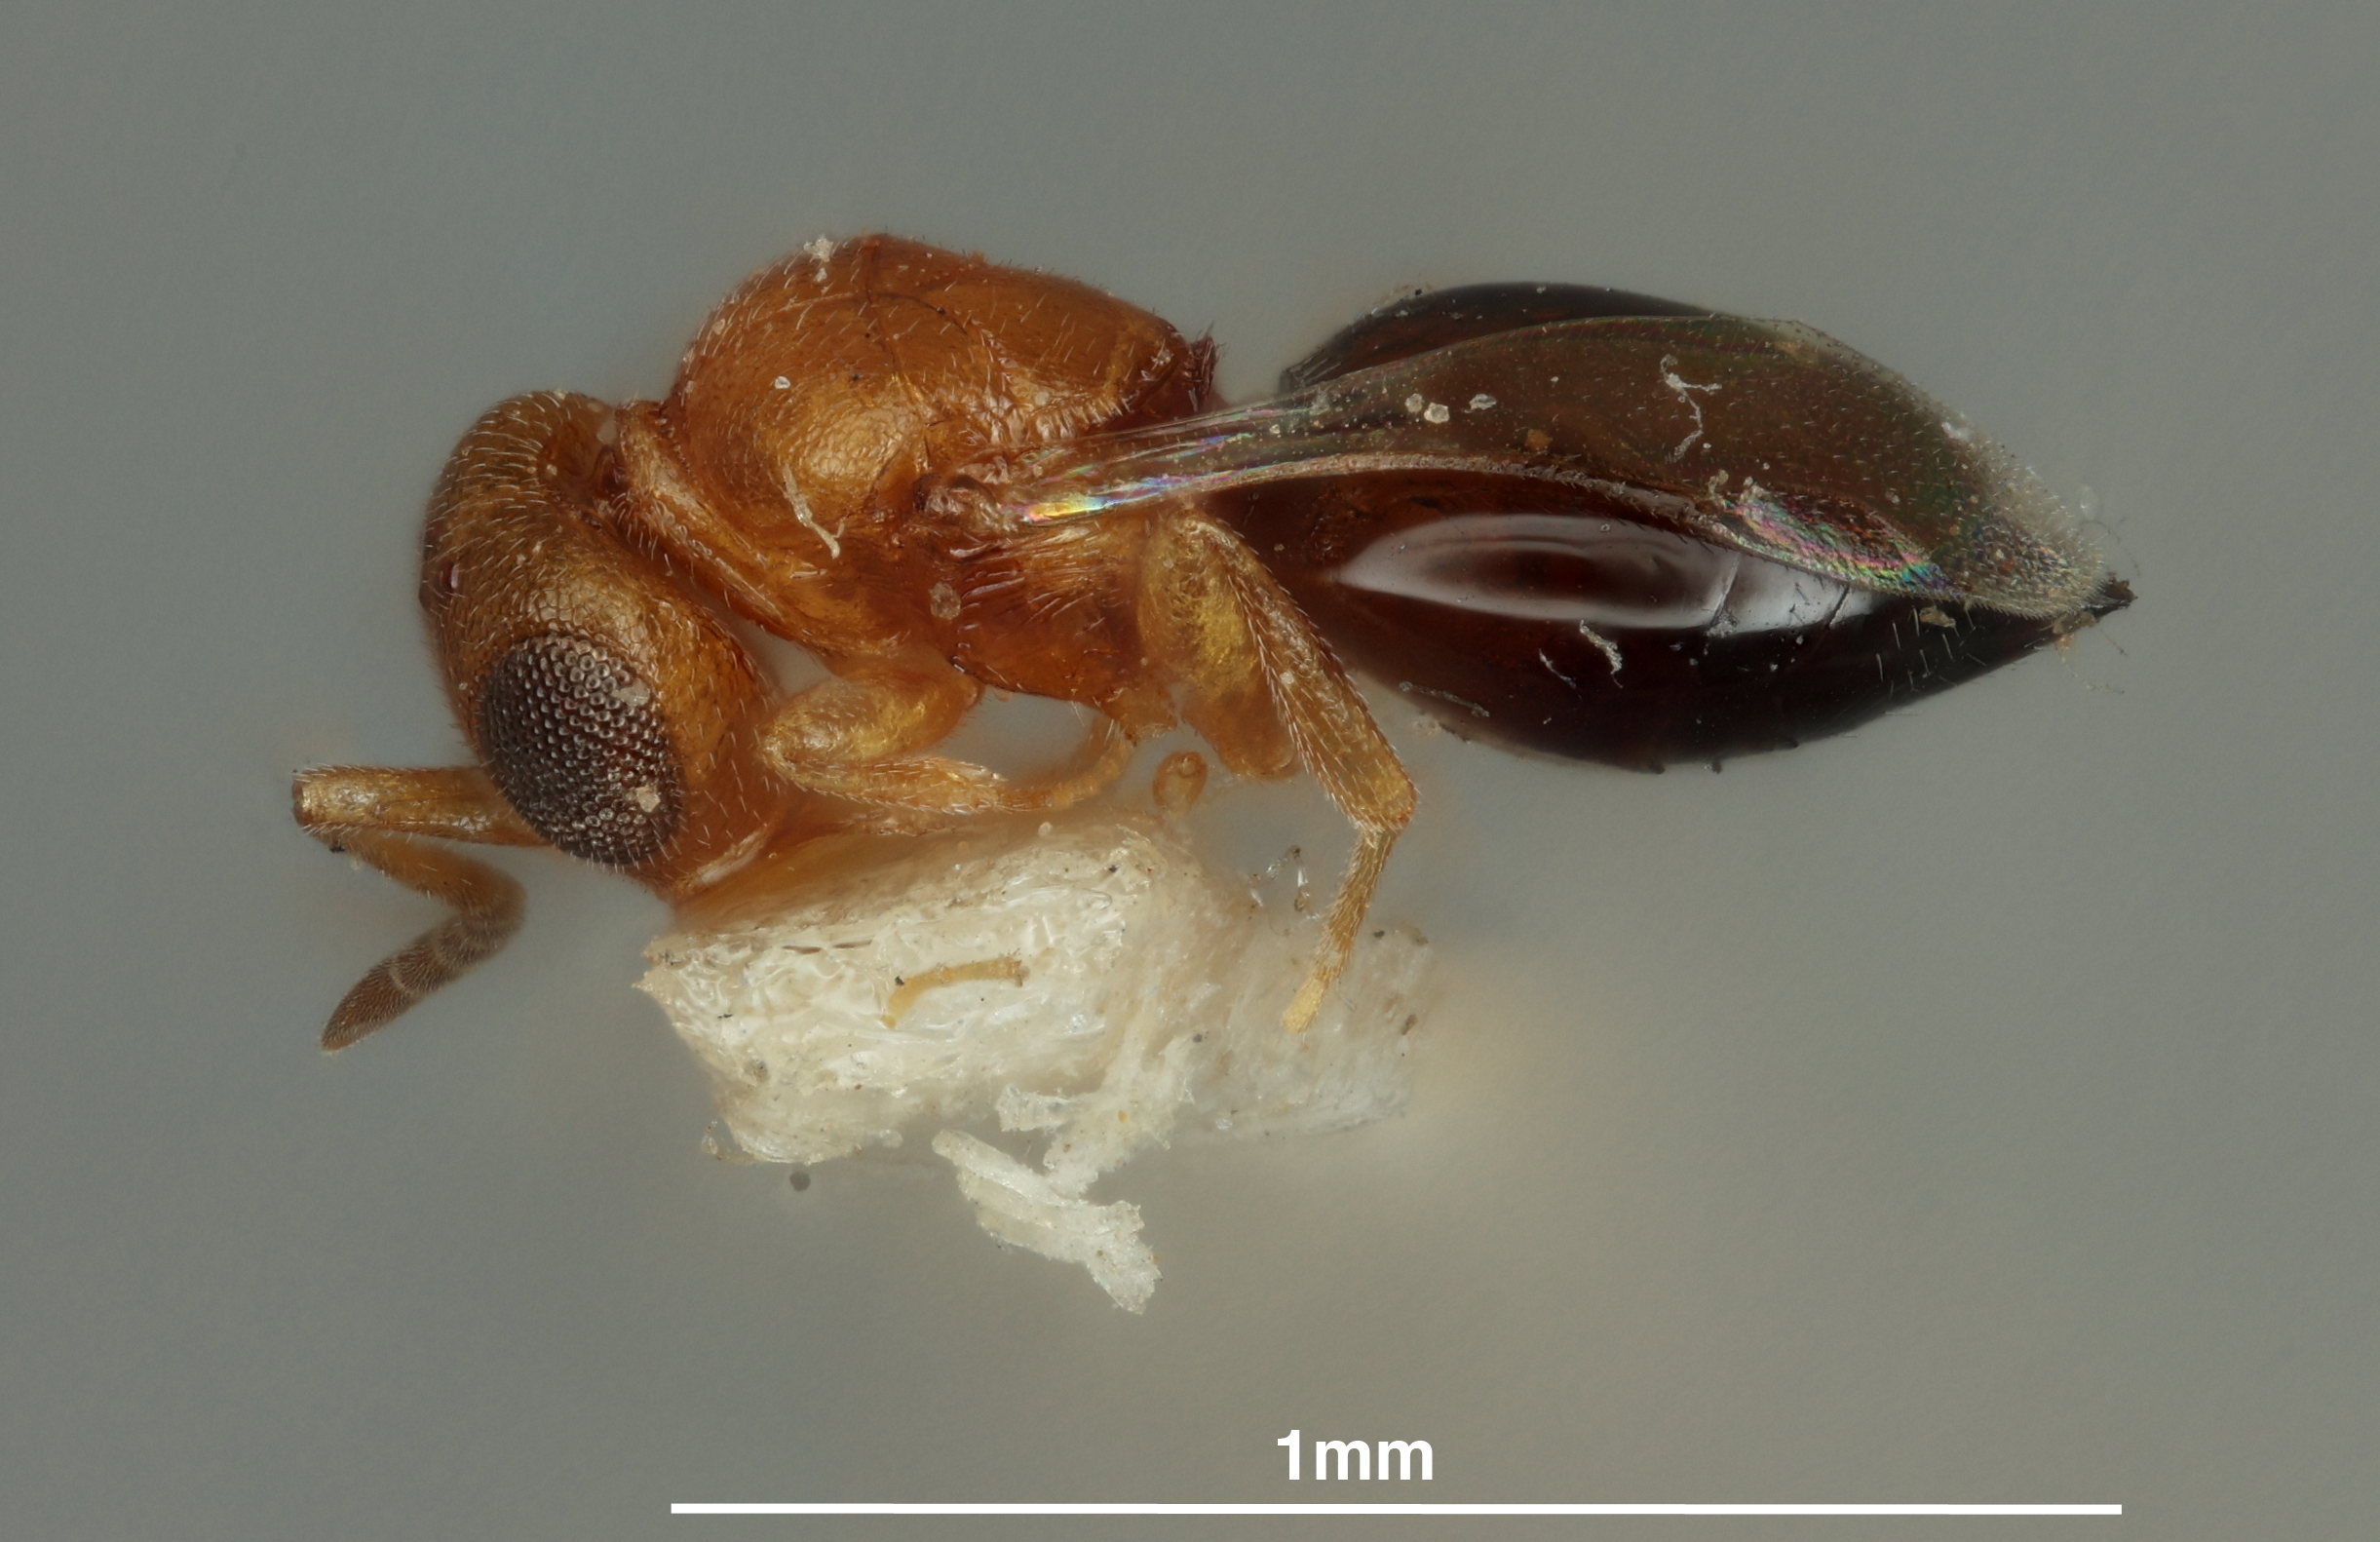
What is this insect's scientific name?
Ceraphron californicus
